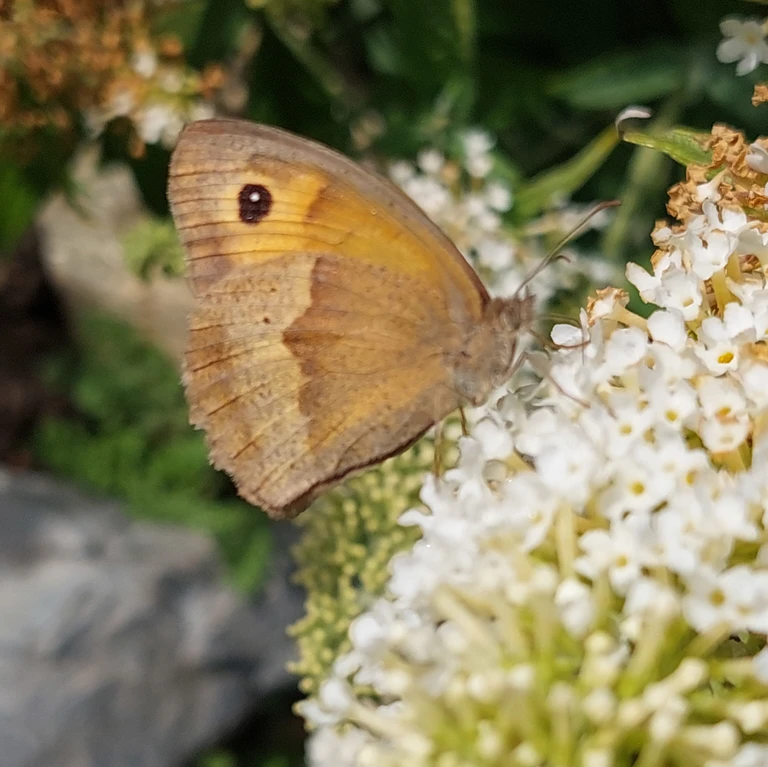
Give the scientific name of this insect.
Maniola jurtina
